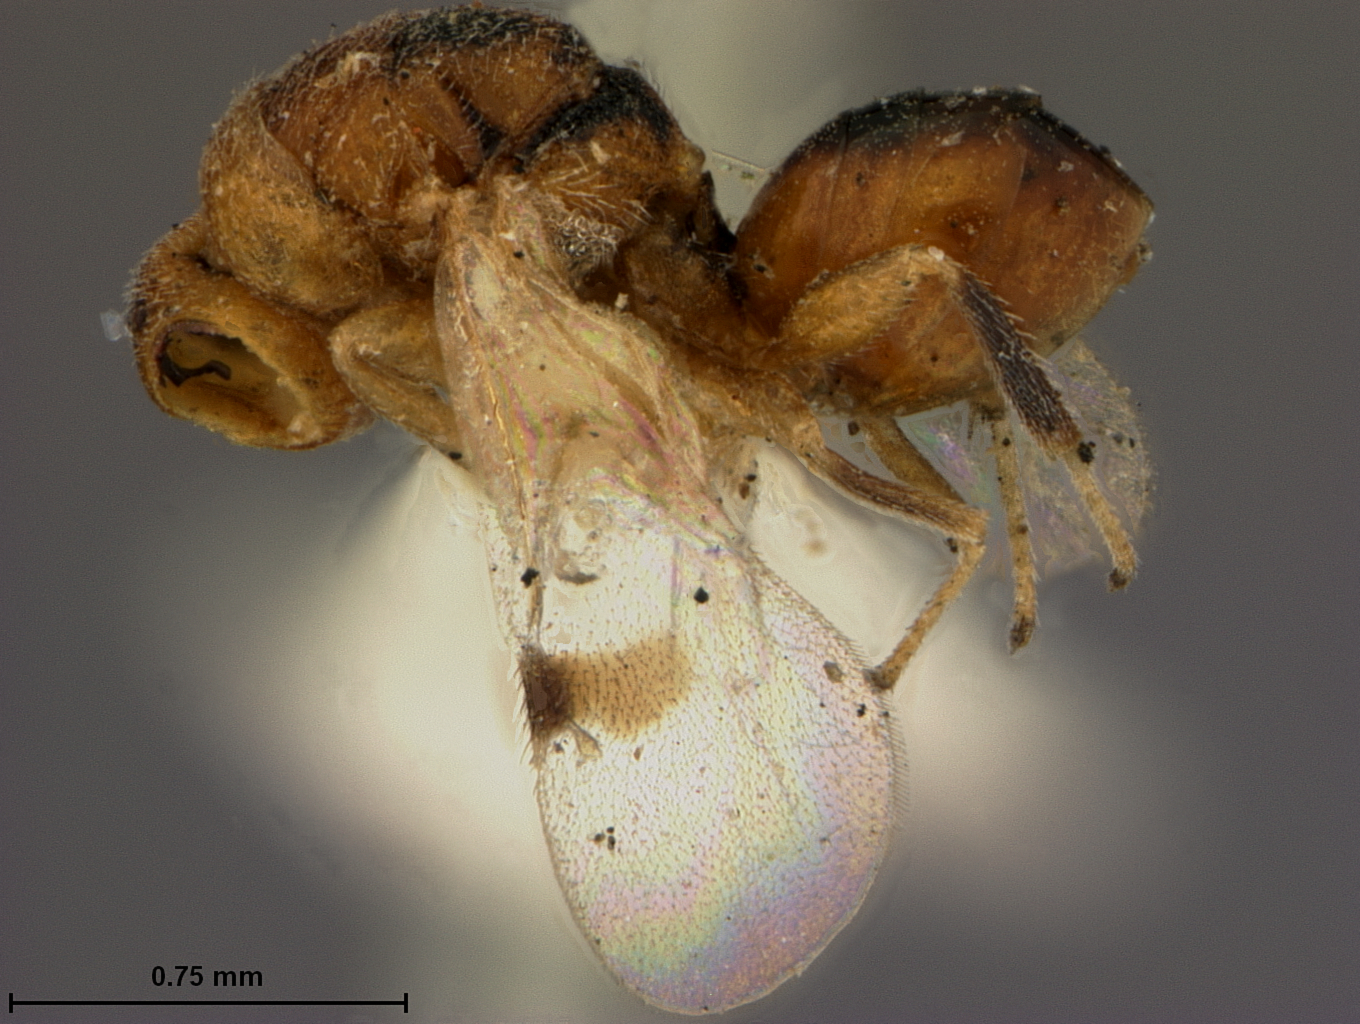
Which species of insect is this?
Decatoma lanae
